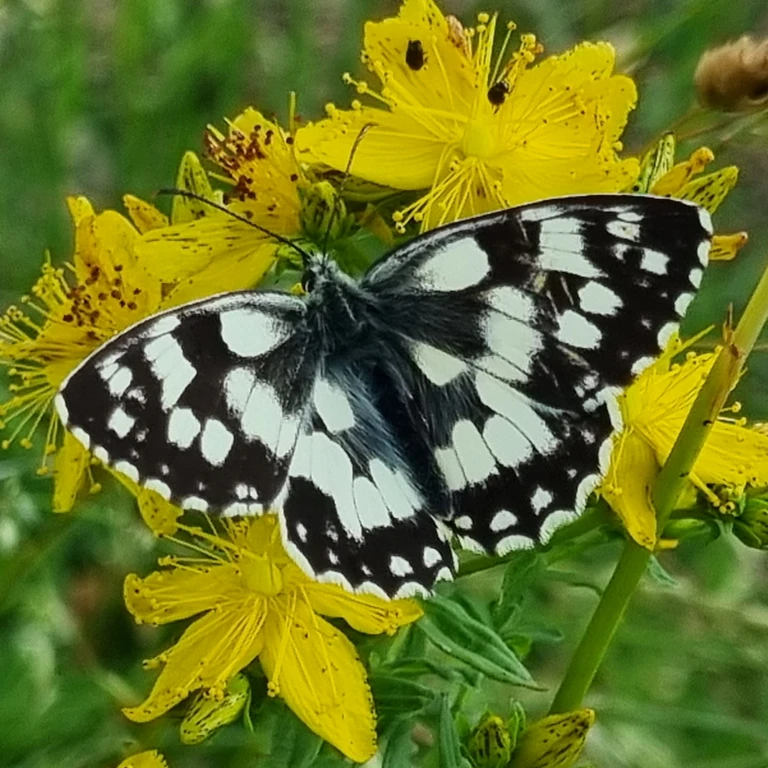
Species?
Melanargia galathea
